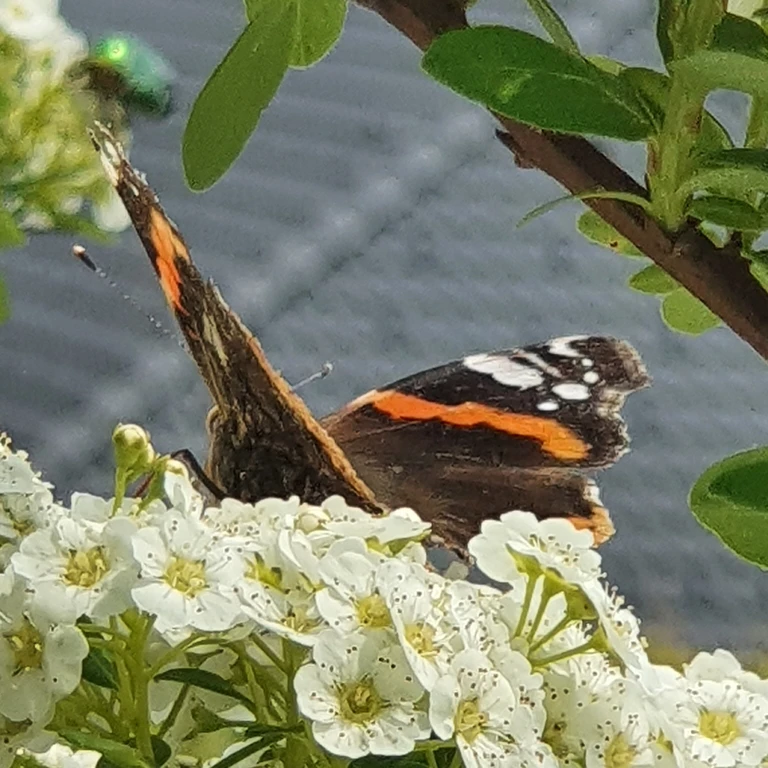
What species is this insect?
Vanessa atalanta
